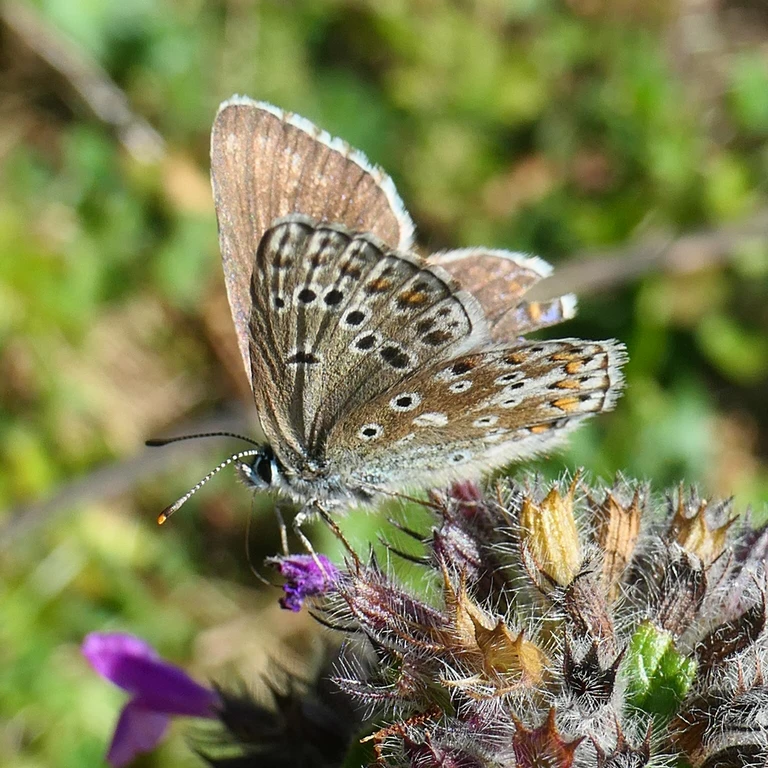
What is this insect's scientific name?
Lysandra coridon
